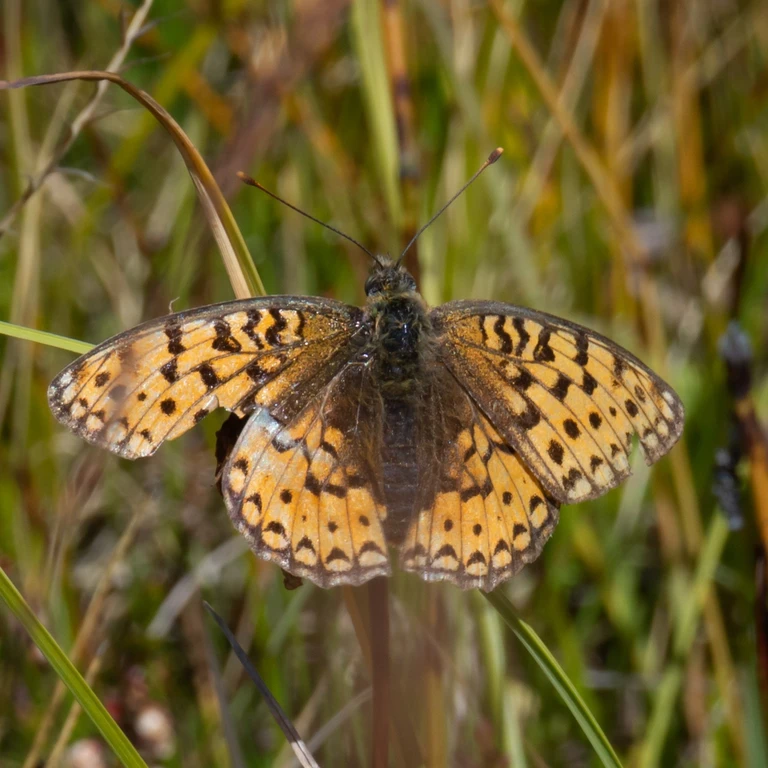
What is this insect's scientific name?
Speyeria aglaja
